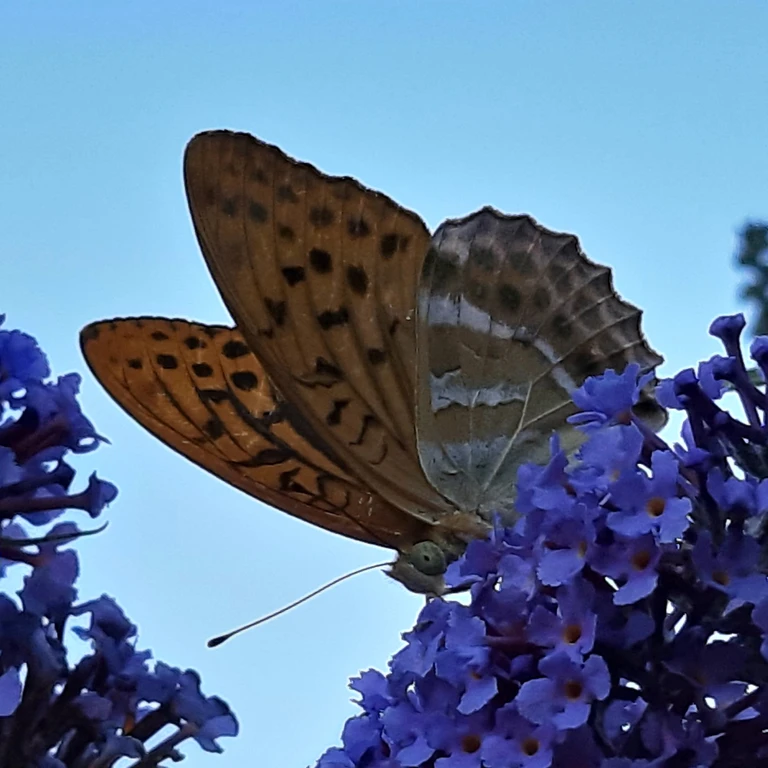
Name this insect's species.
Argynnis paphia
